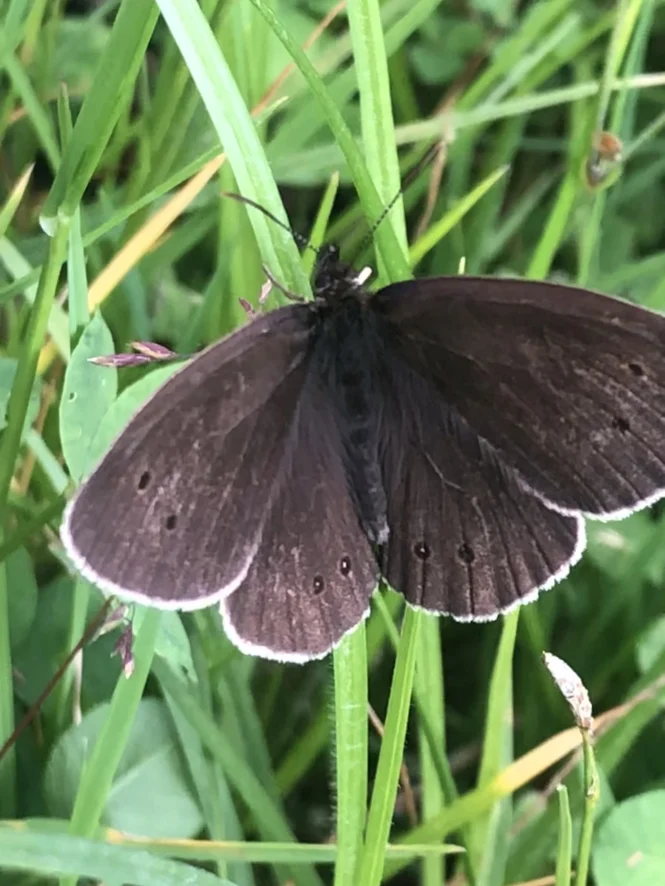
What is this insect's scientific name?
Aphantopus hyperantus
